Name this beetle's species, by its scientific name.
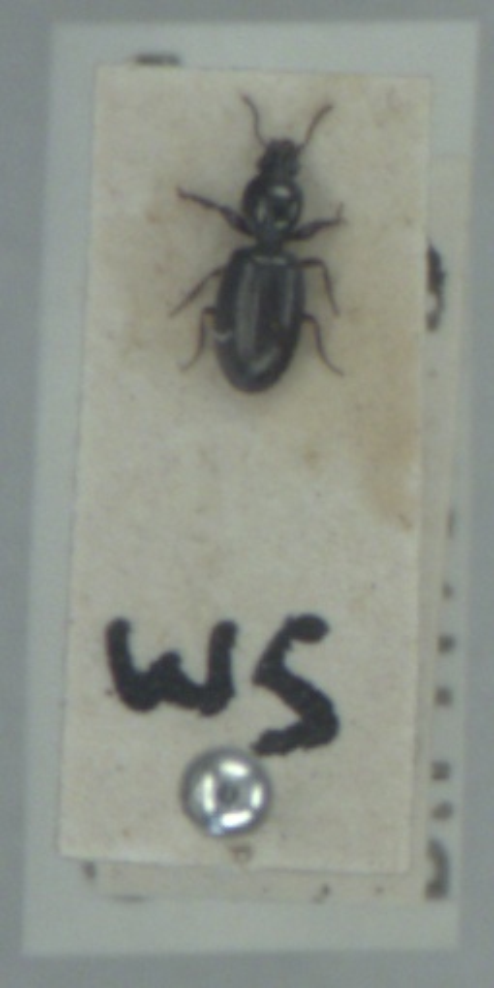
Dyschirius tristis
